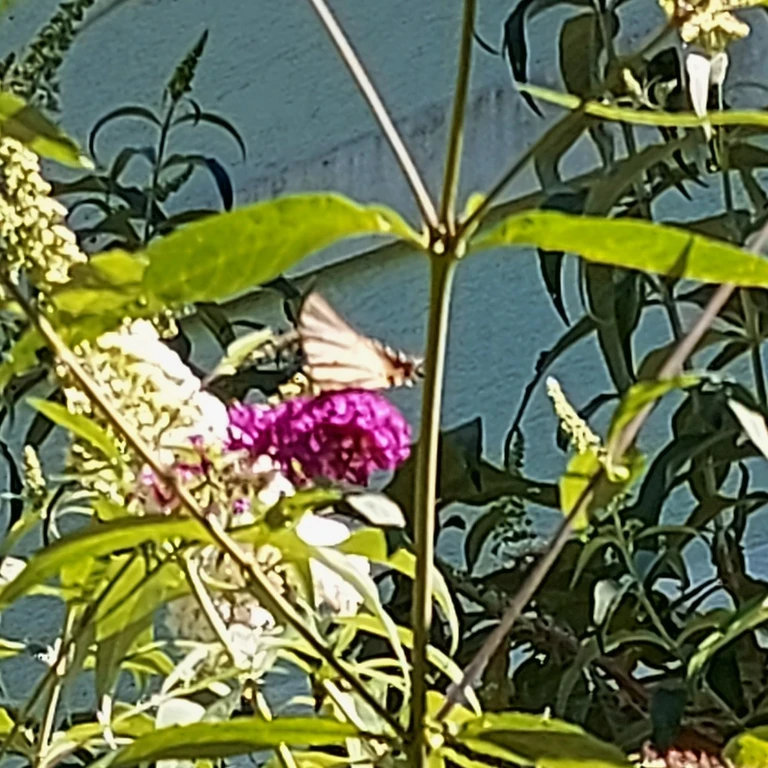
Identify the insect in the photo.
Iphiclides podalirius
